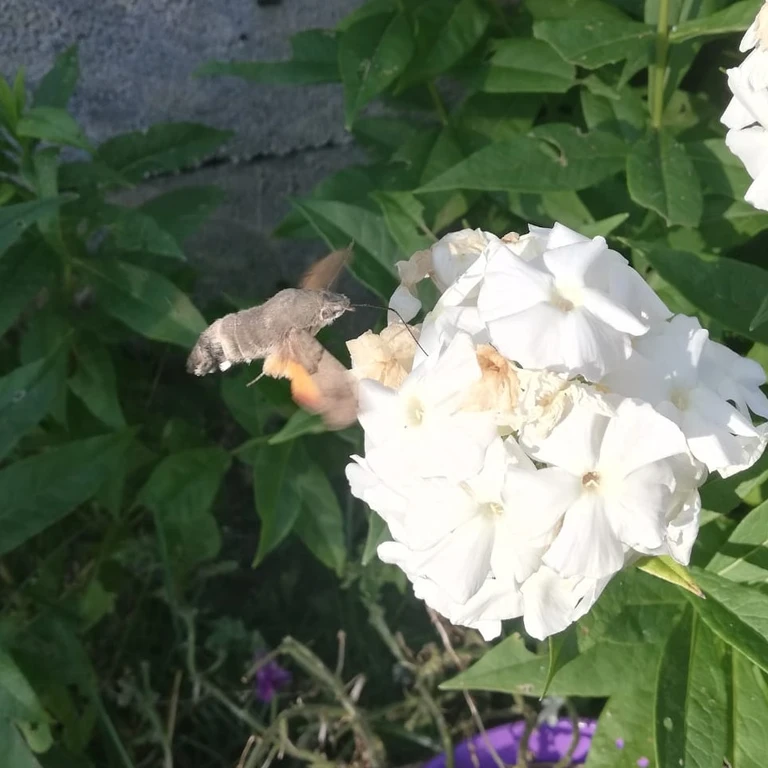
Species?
Macroglossum stellatarum
